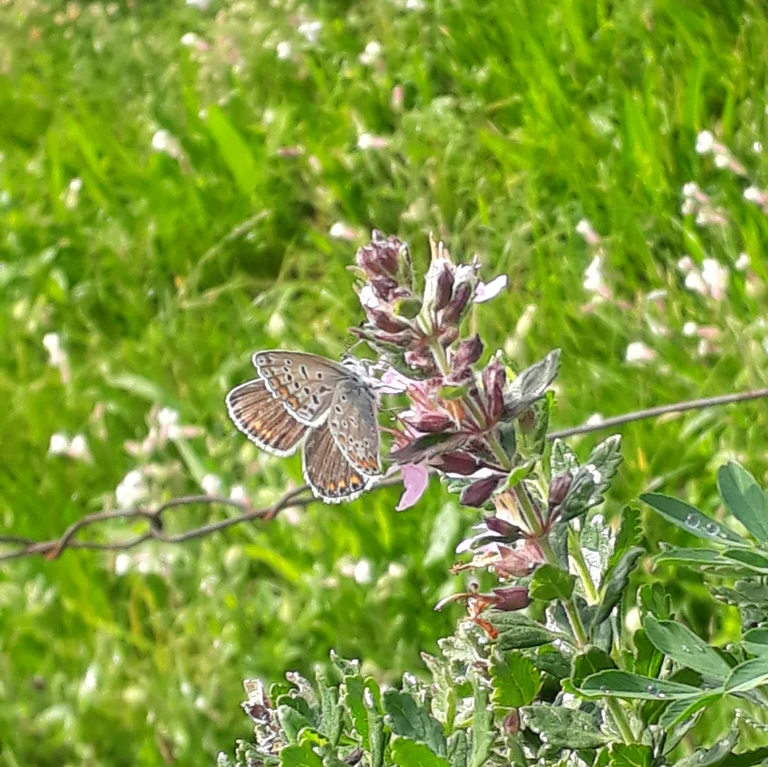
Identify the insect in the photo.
Polyommatus icarus
